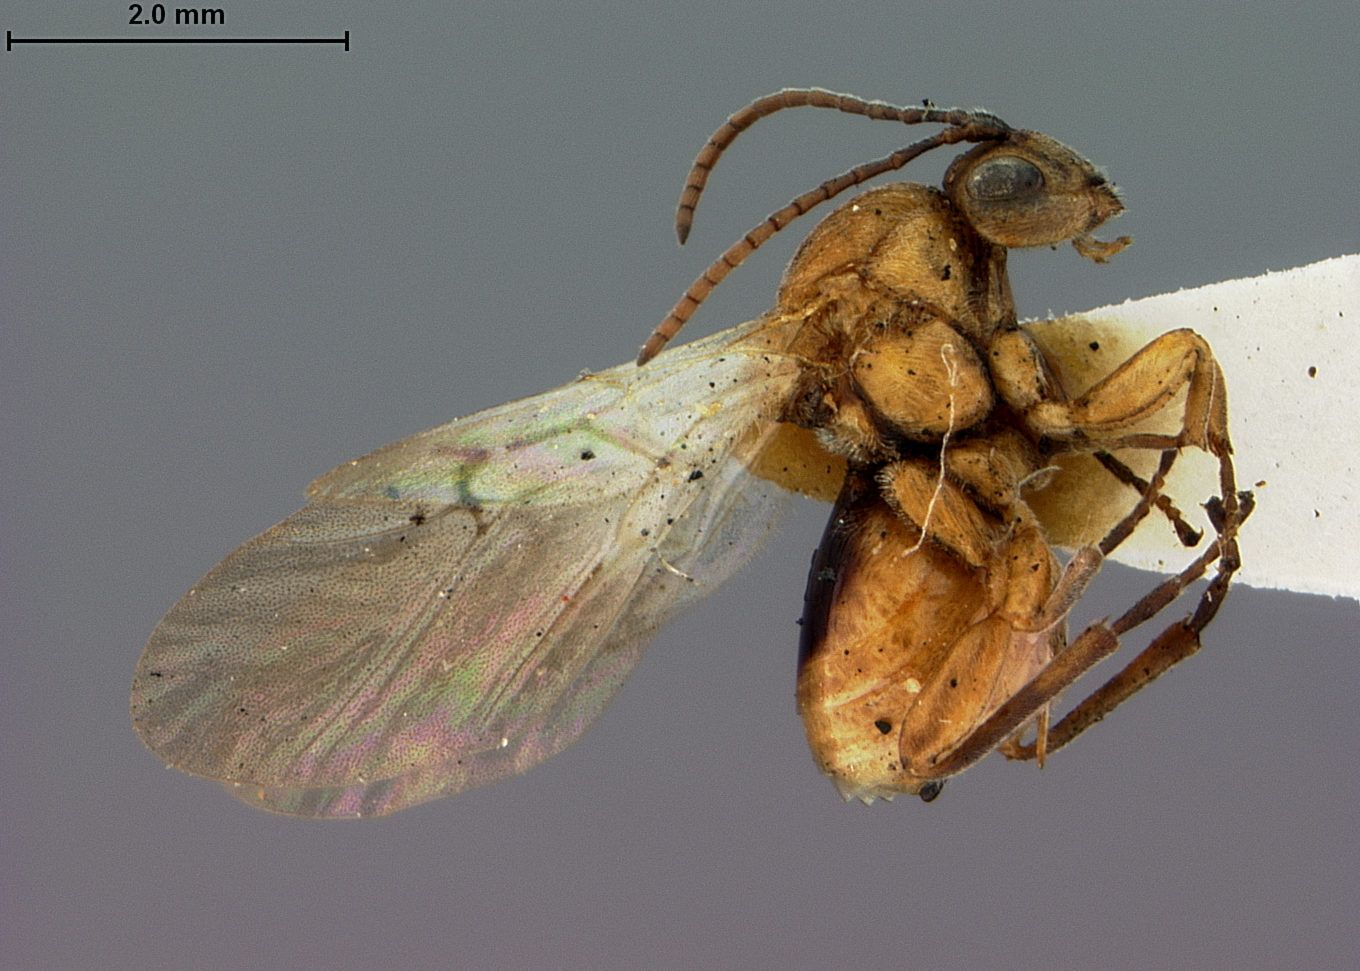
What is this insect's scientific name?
Callirhytis carmelensis
